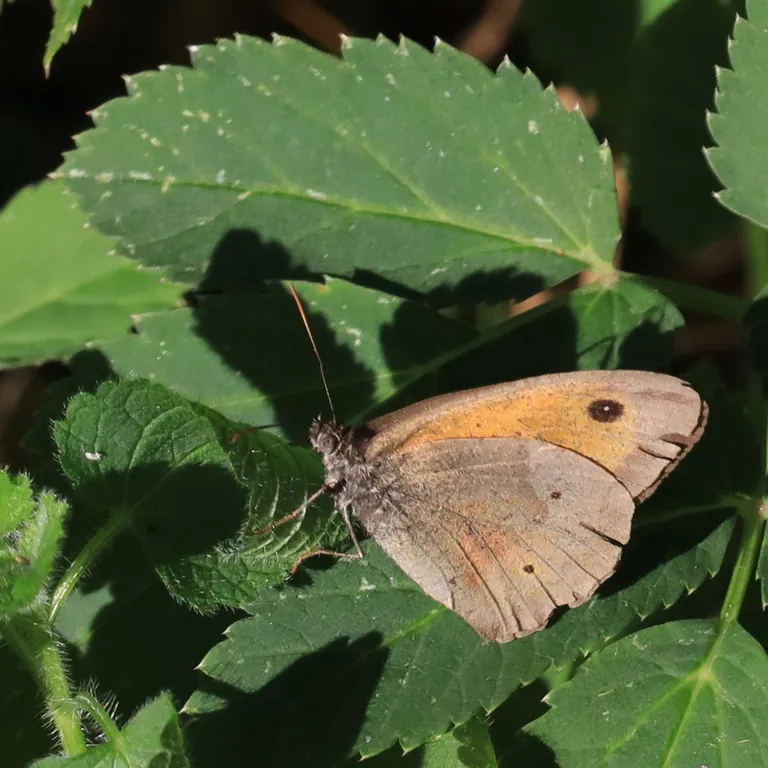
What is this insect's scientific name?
Maniola jurtina
